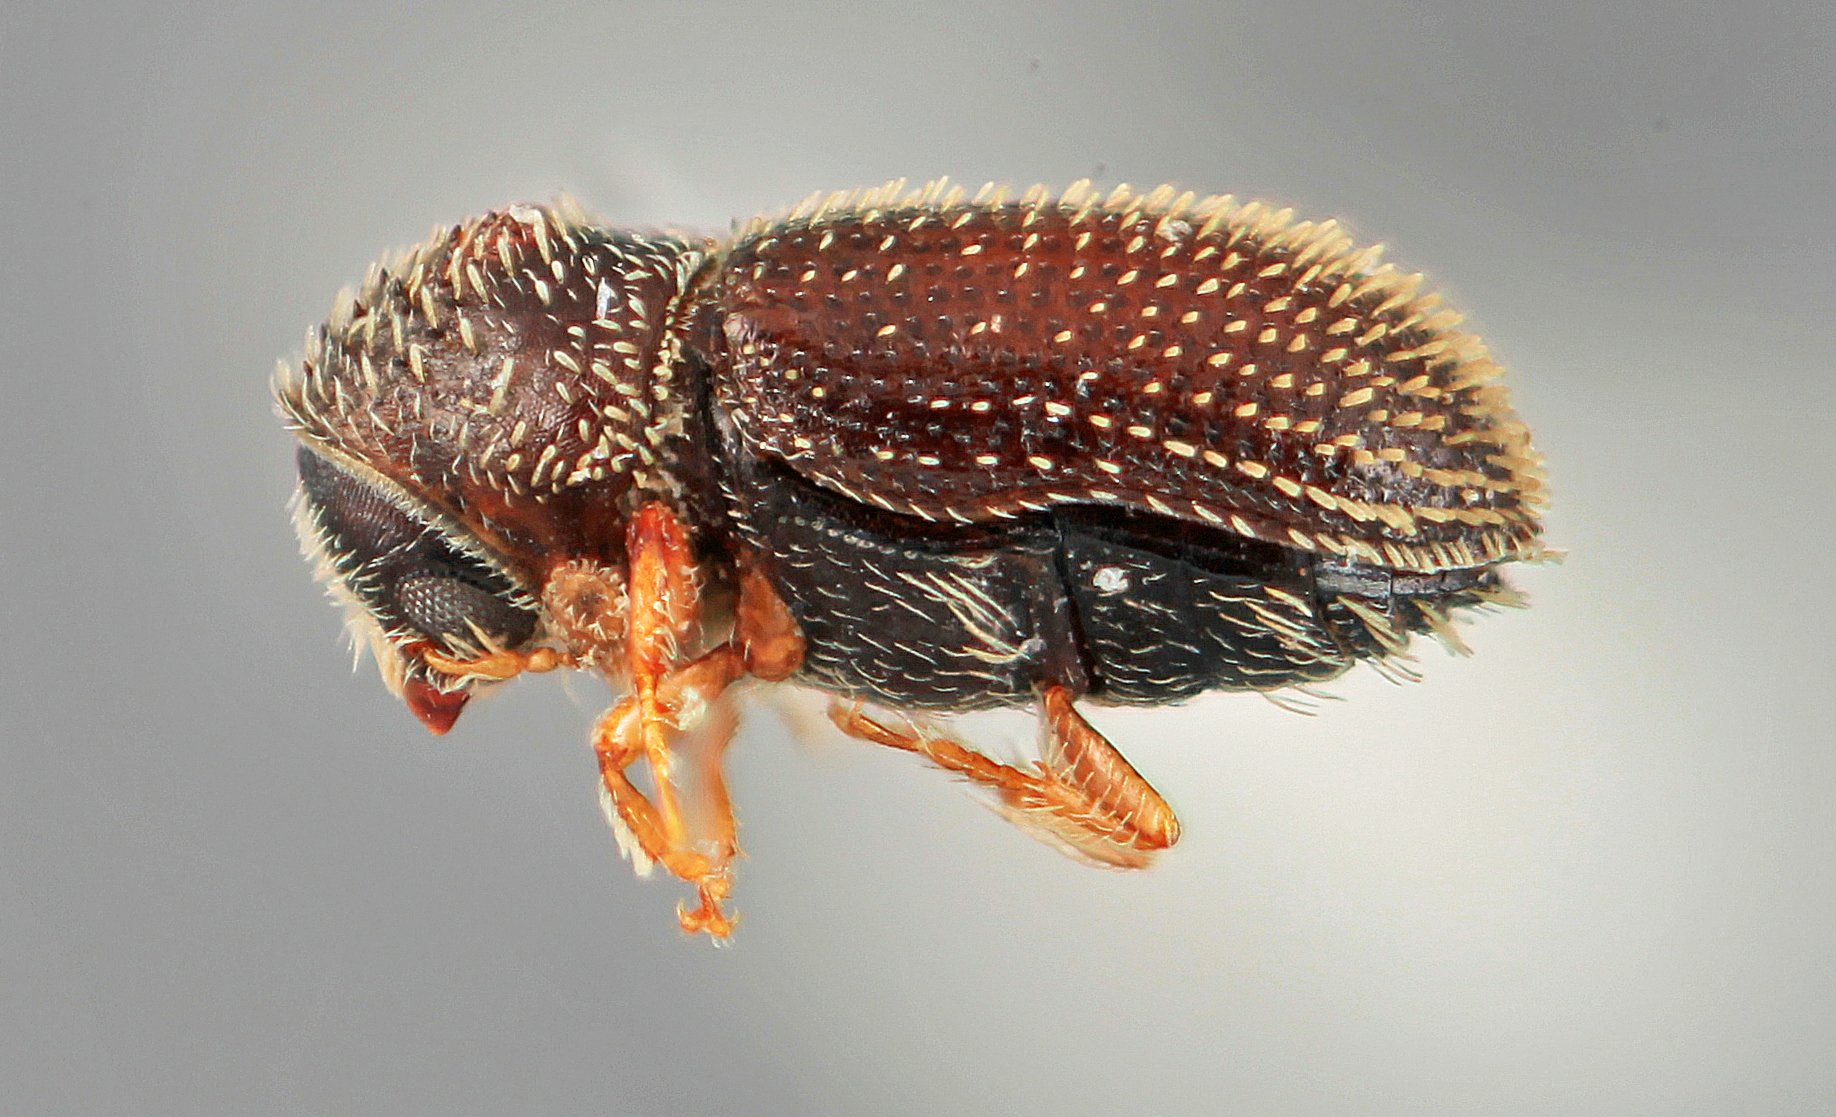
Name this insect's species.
Pseudothysanoes verdicus
